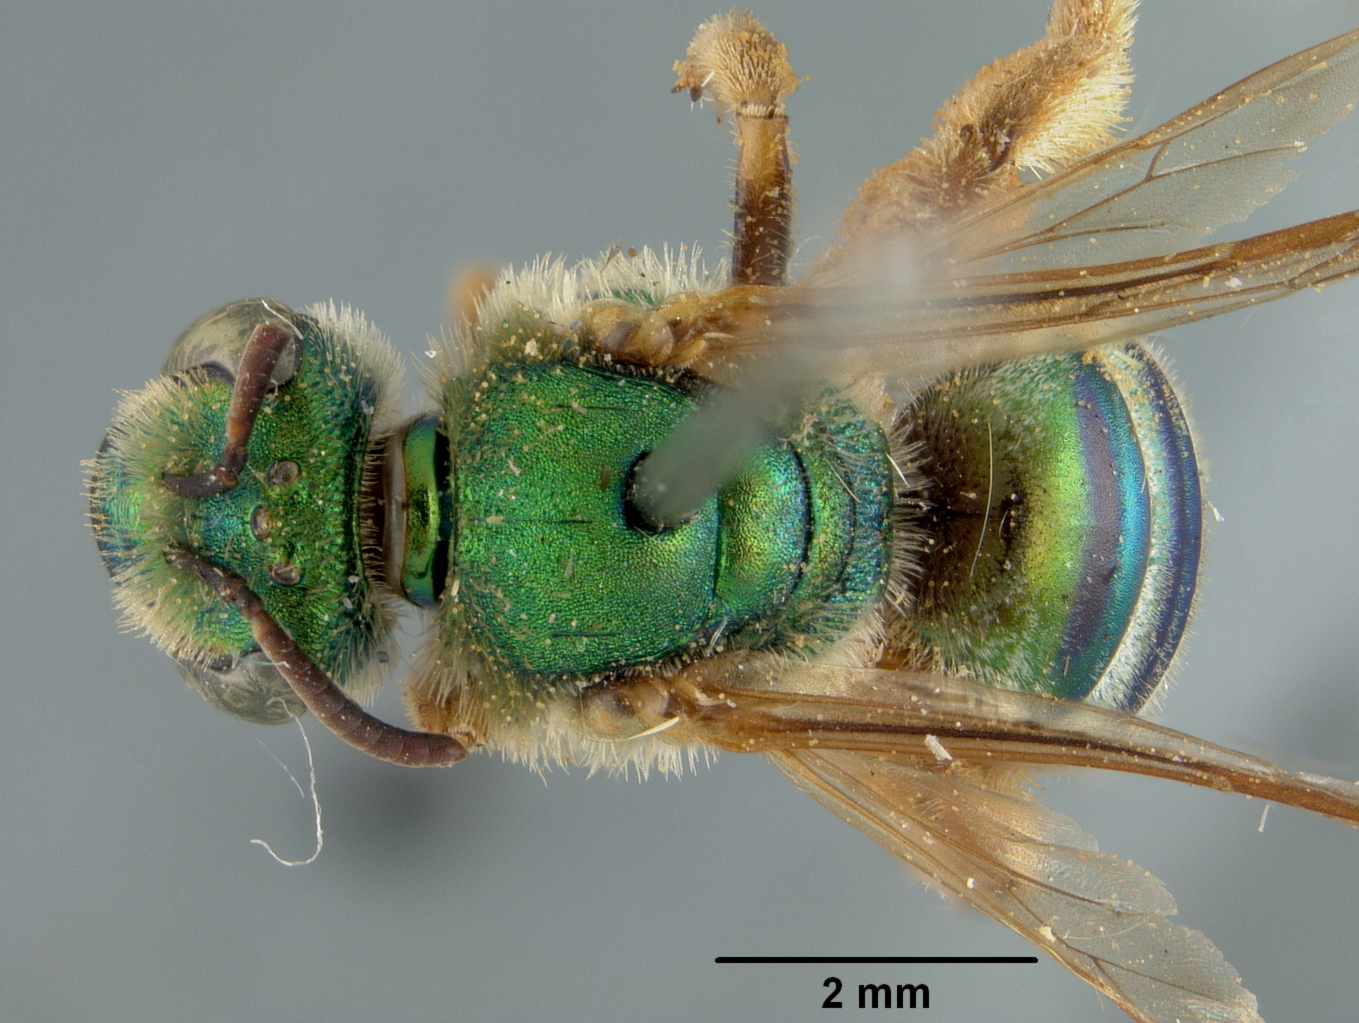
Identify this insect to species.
Agapostemon proscriptus
